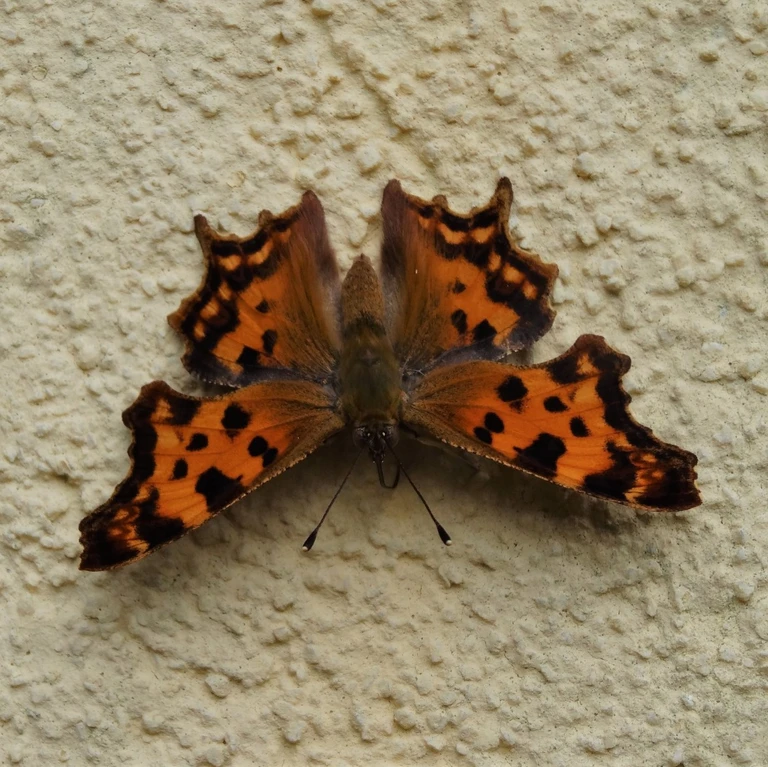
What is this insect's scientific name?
Polygonia c-album
